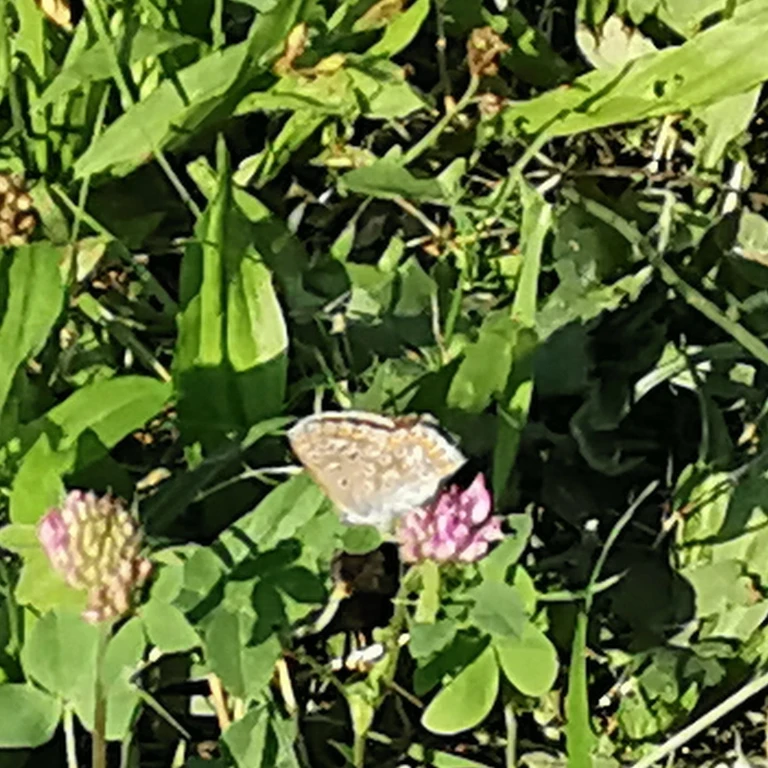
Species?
Polyommatus icarus
